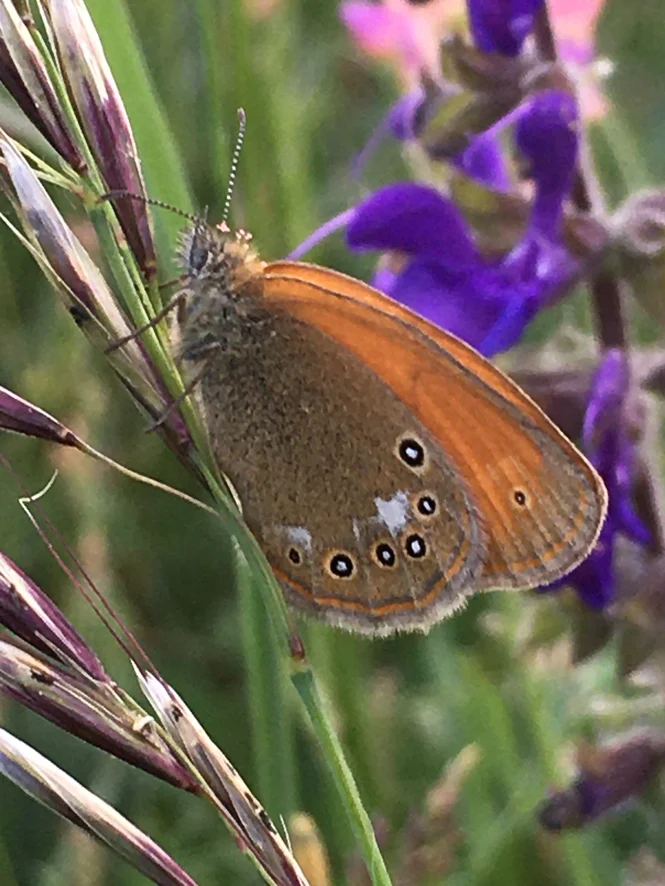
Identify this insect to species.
Coenonympha glycerion (also Coenonympha iphis)
